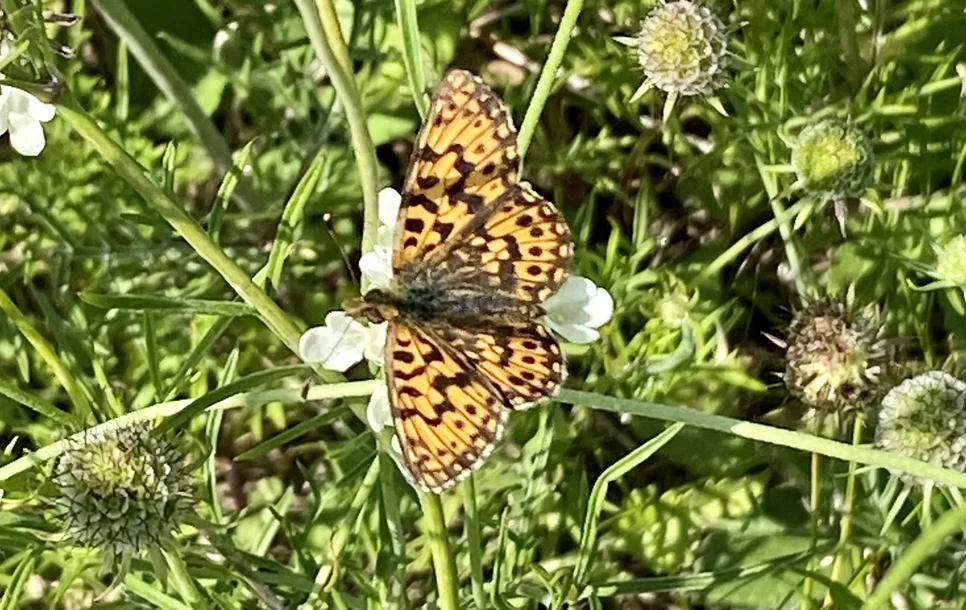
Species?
Boloria dia
